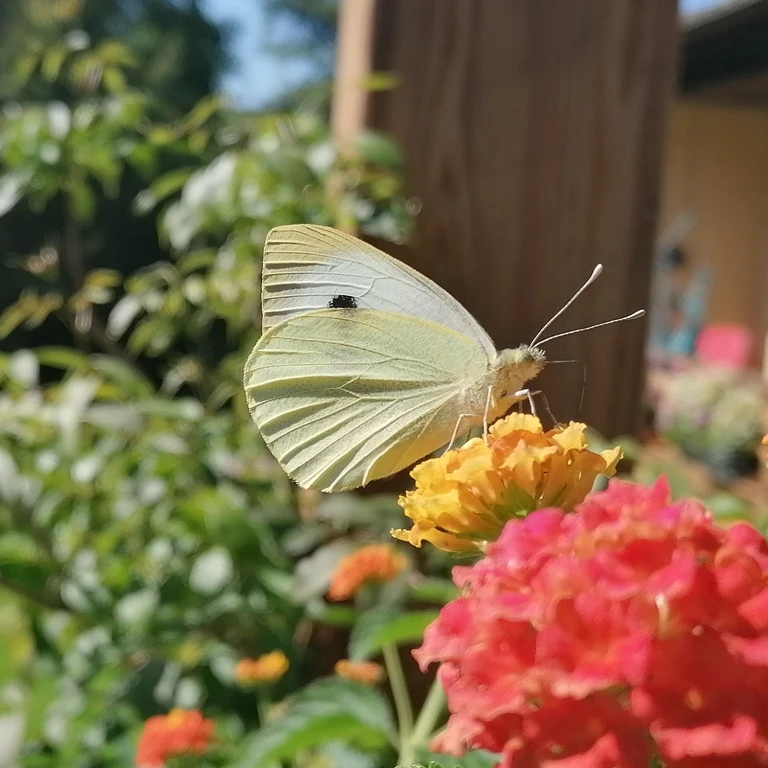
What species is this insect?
Pieris brassicae
